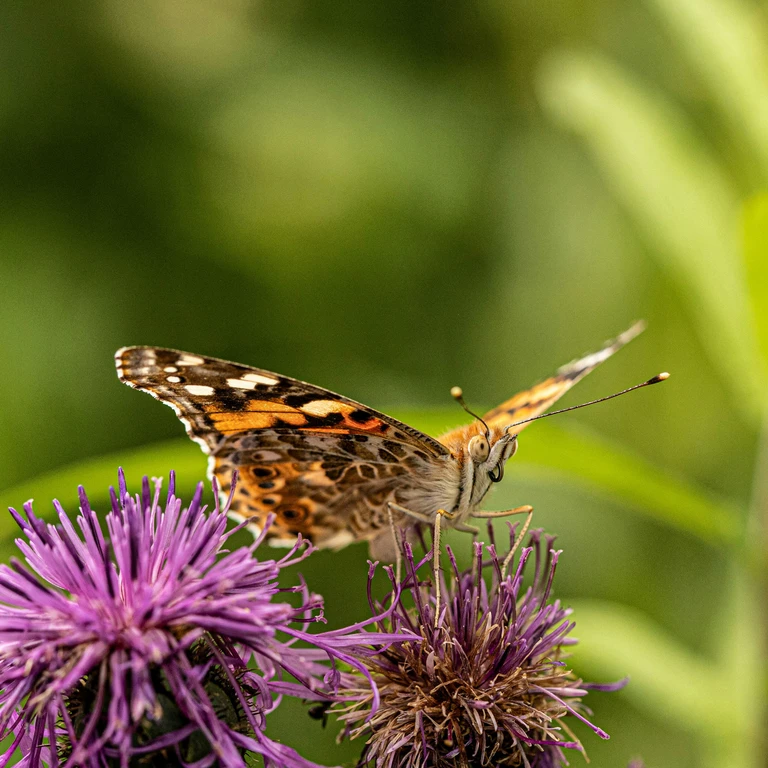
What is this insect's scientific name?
Vanessa cardui
